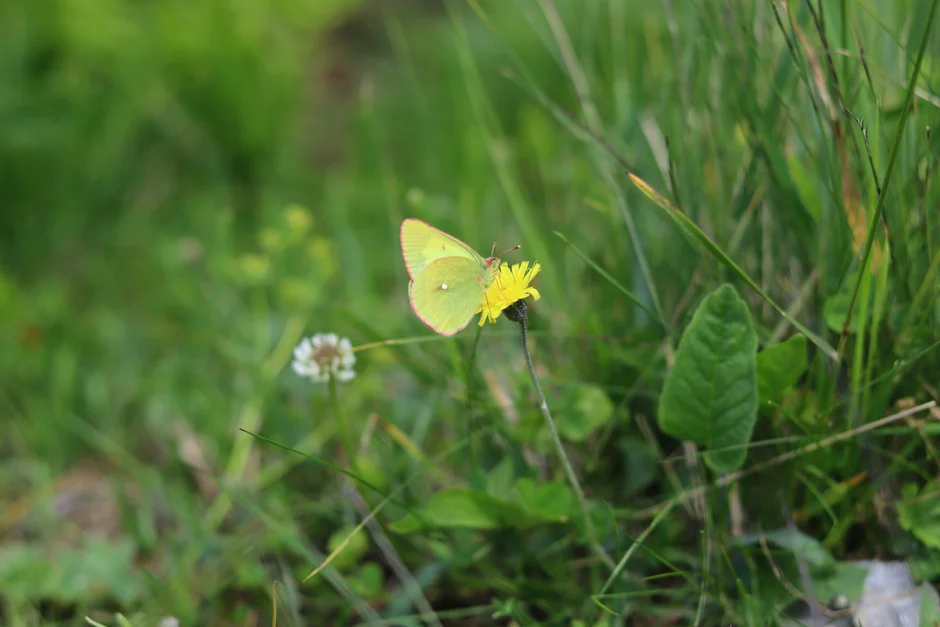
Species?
Colias palaeno
